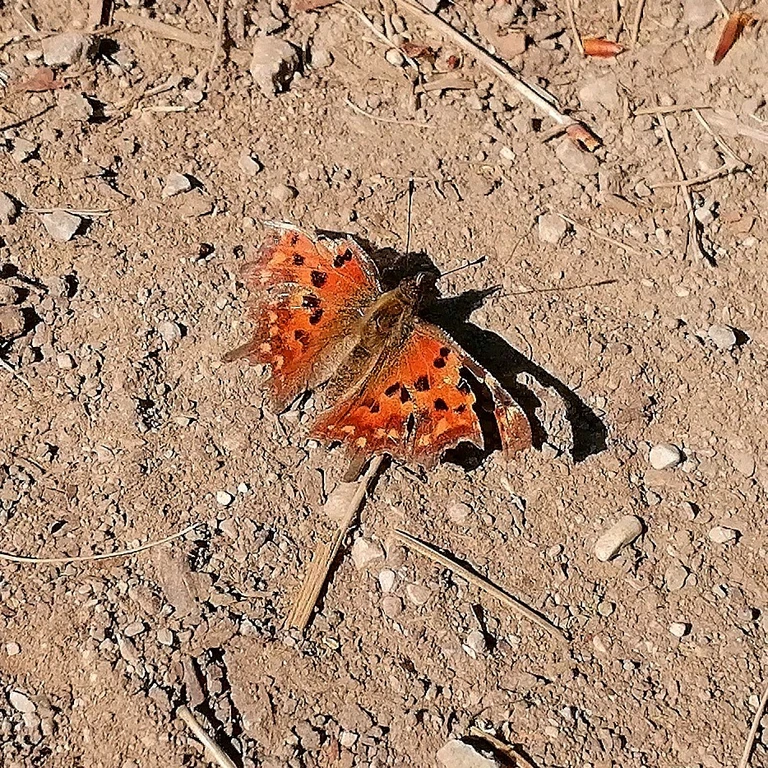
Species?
Polygonia c-album
